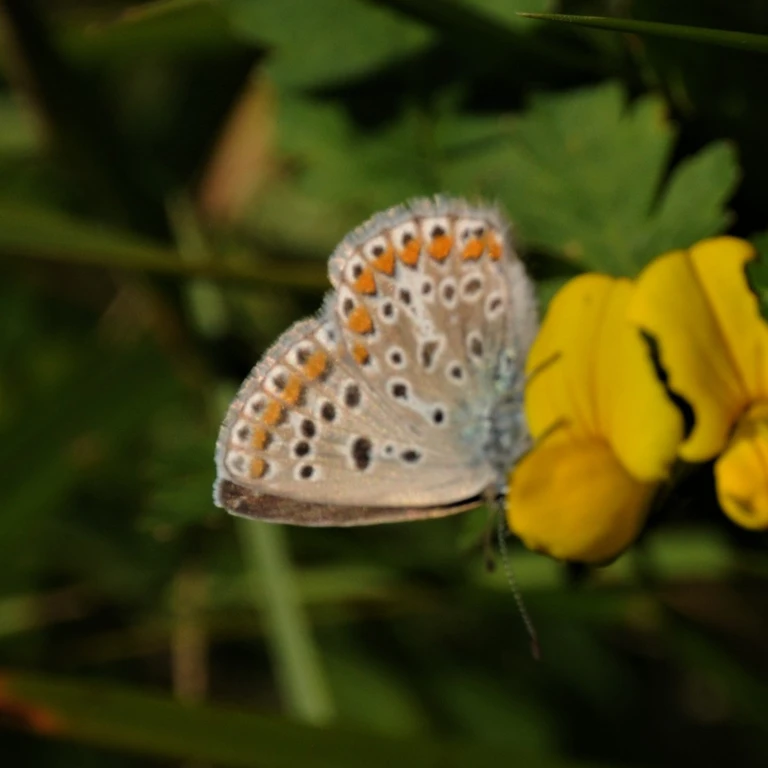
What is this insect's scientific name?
Polyommatus icarus
